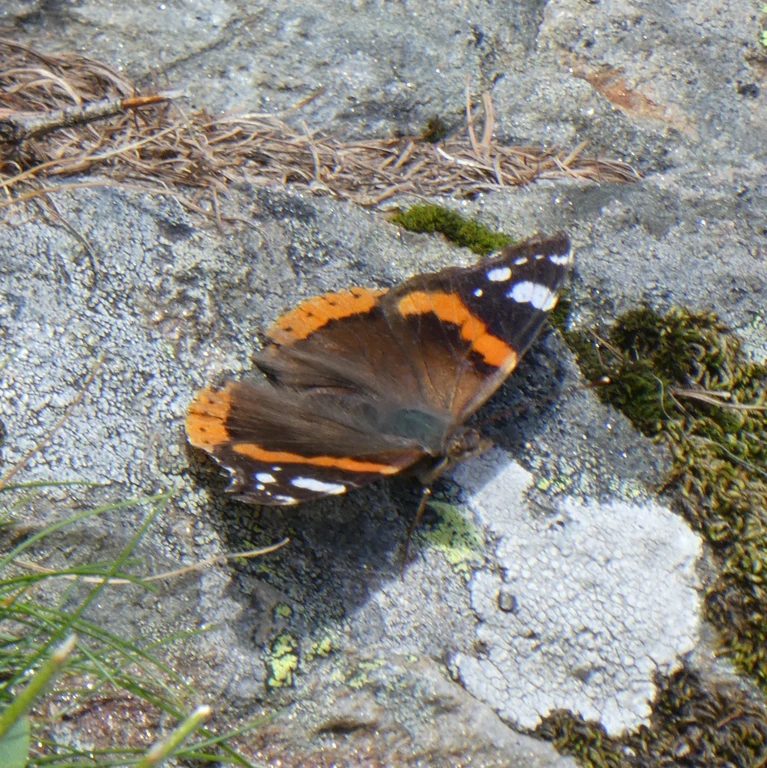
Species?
Vanessa atalanta
